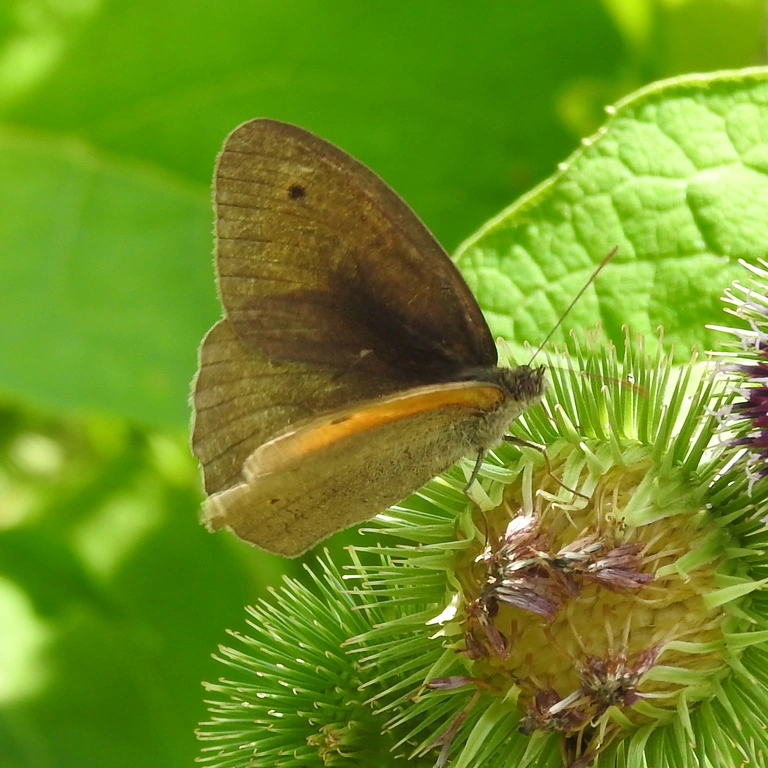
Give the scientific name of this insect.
Maniola jurtina
